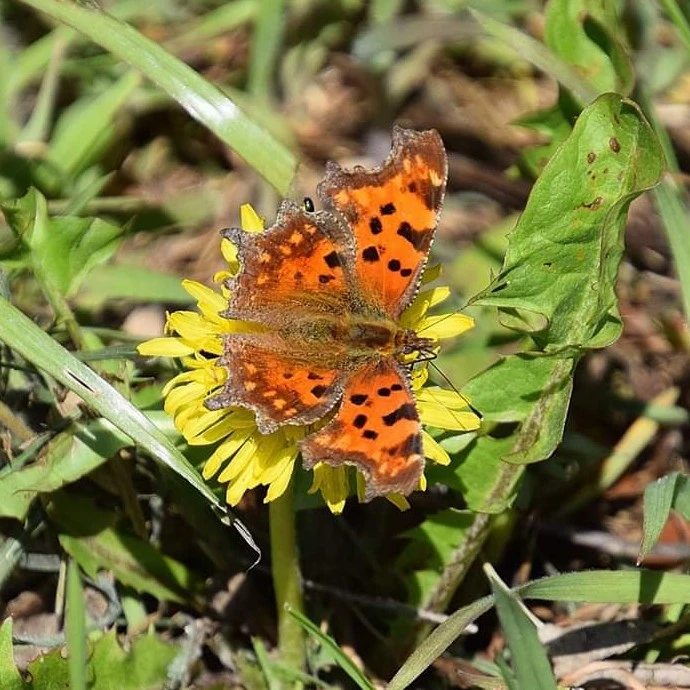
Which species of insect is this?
Polygonia c-album
